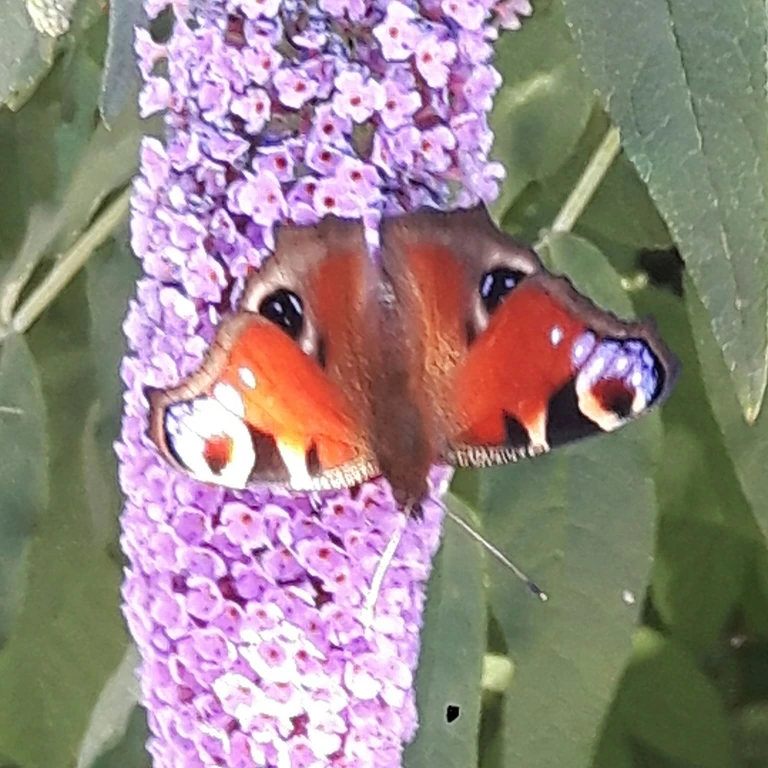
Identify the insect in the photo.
Aglais io
